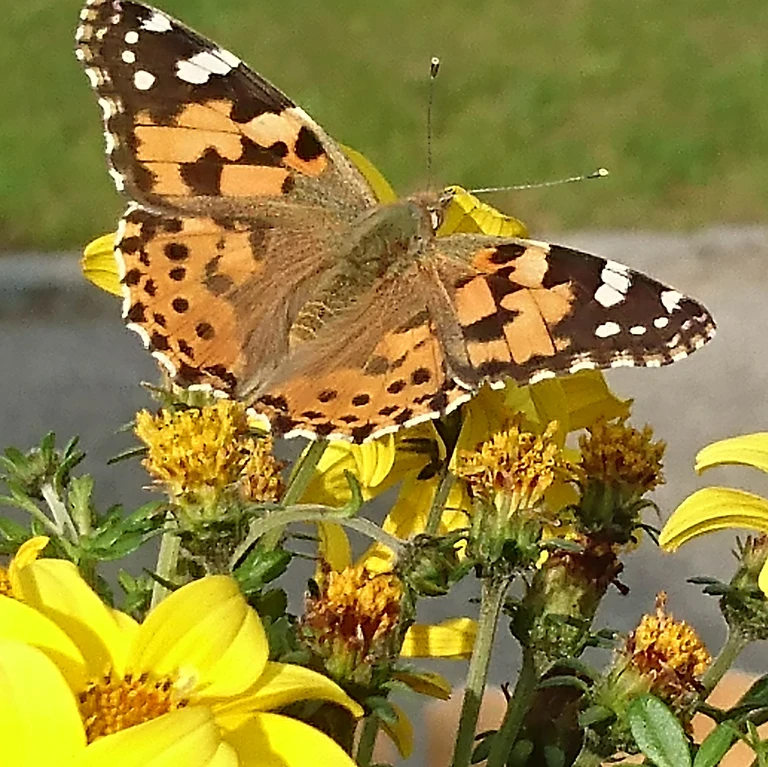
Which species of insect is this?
Vanessa cardui
